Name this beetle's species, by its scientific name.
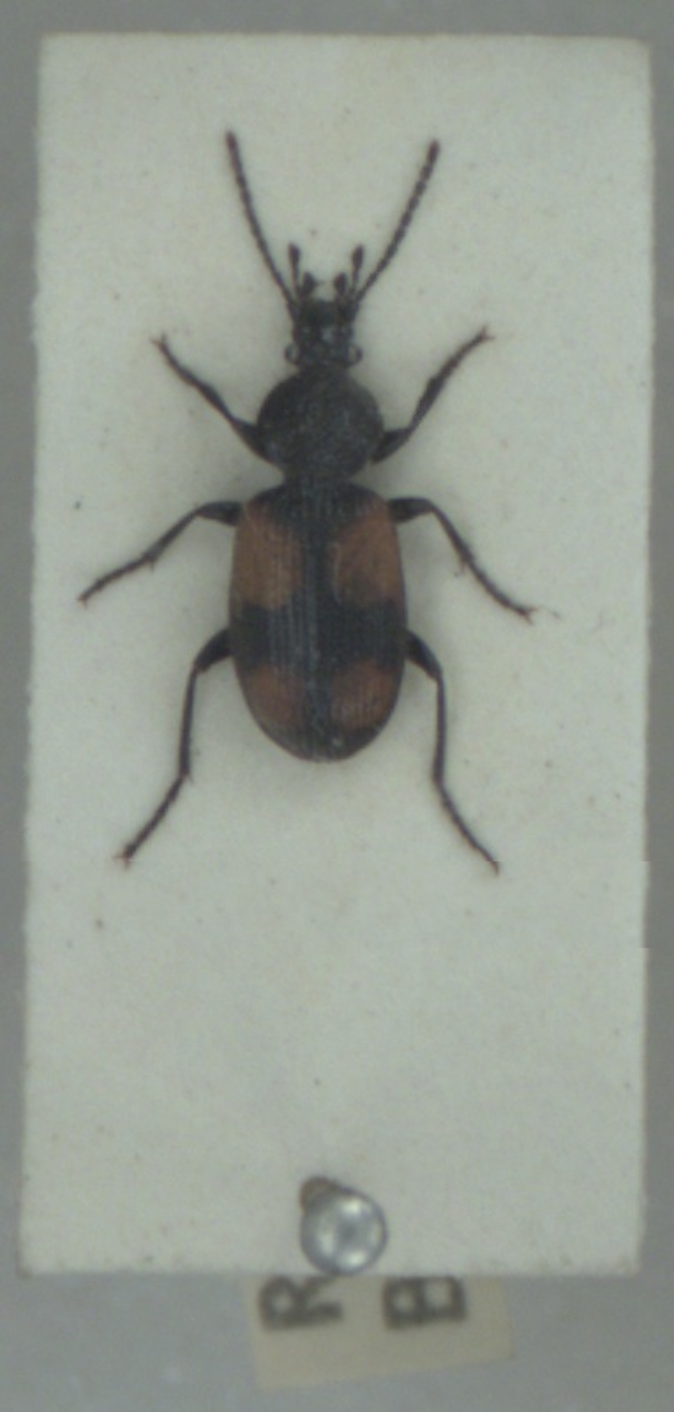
Panagaeus bipustulatus
